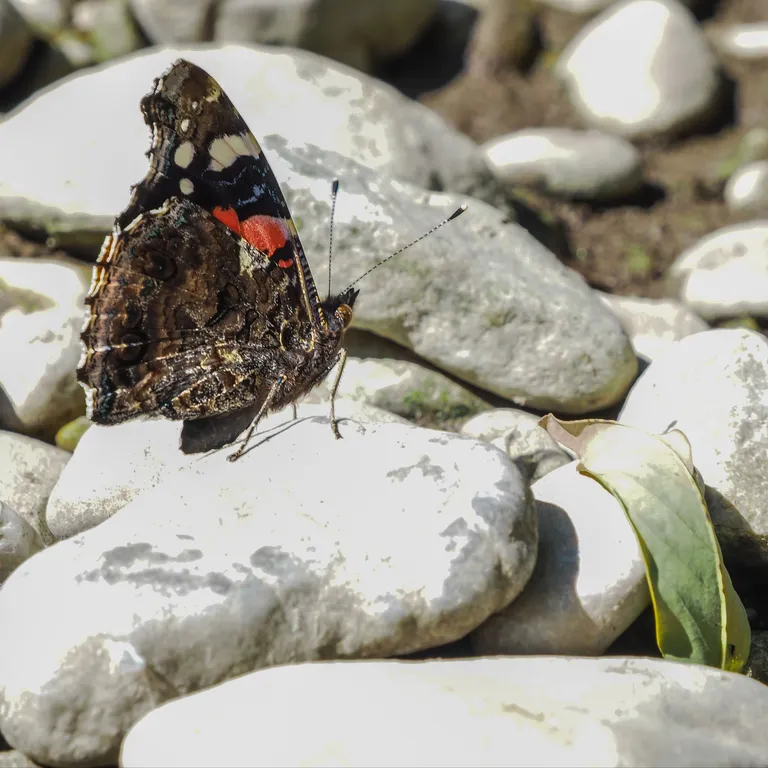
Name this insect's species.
Vanessa atalanta
